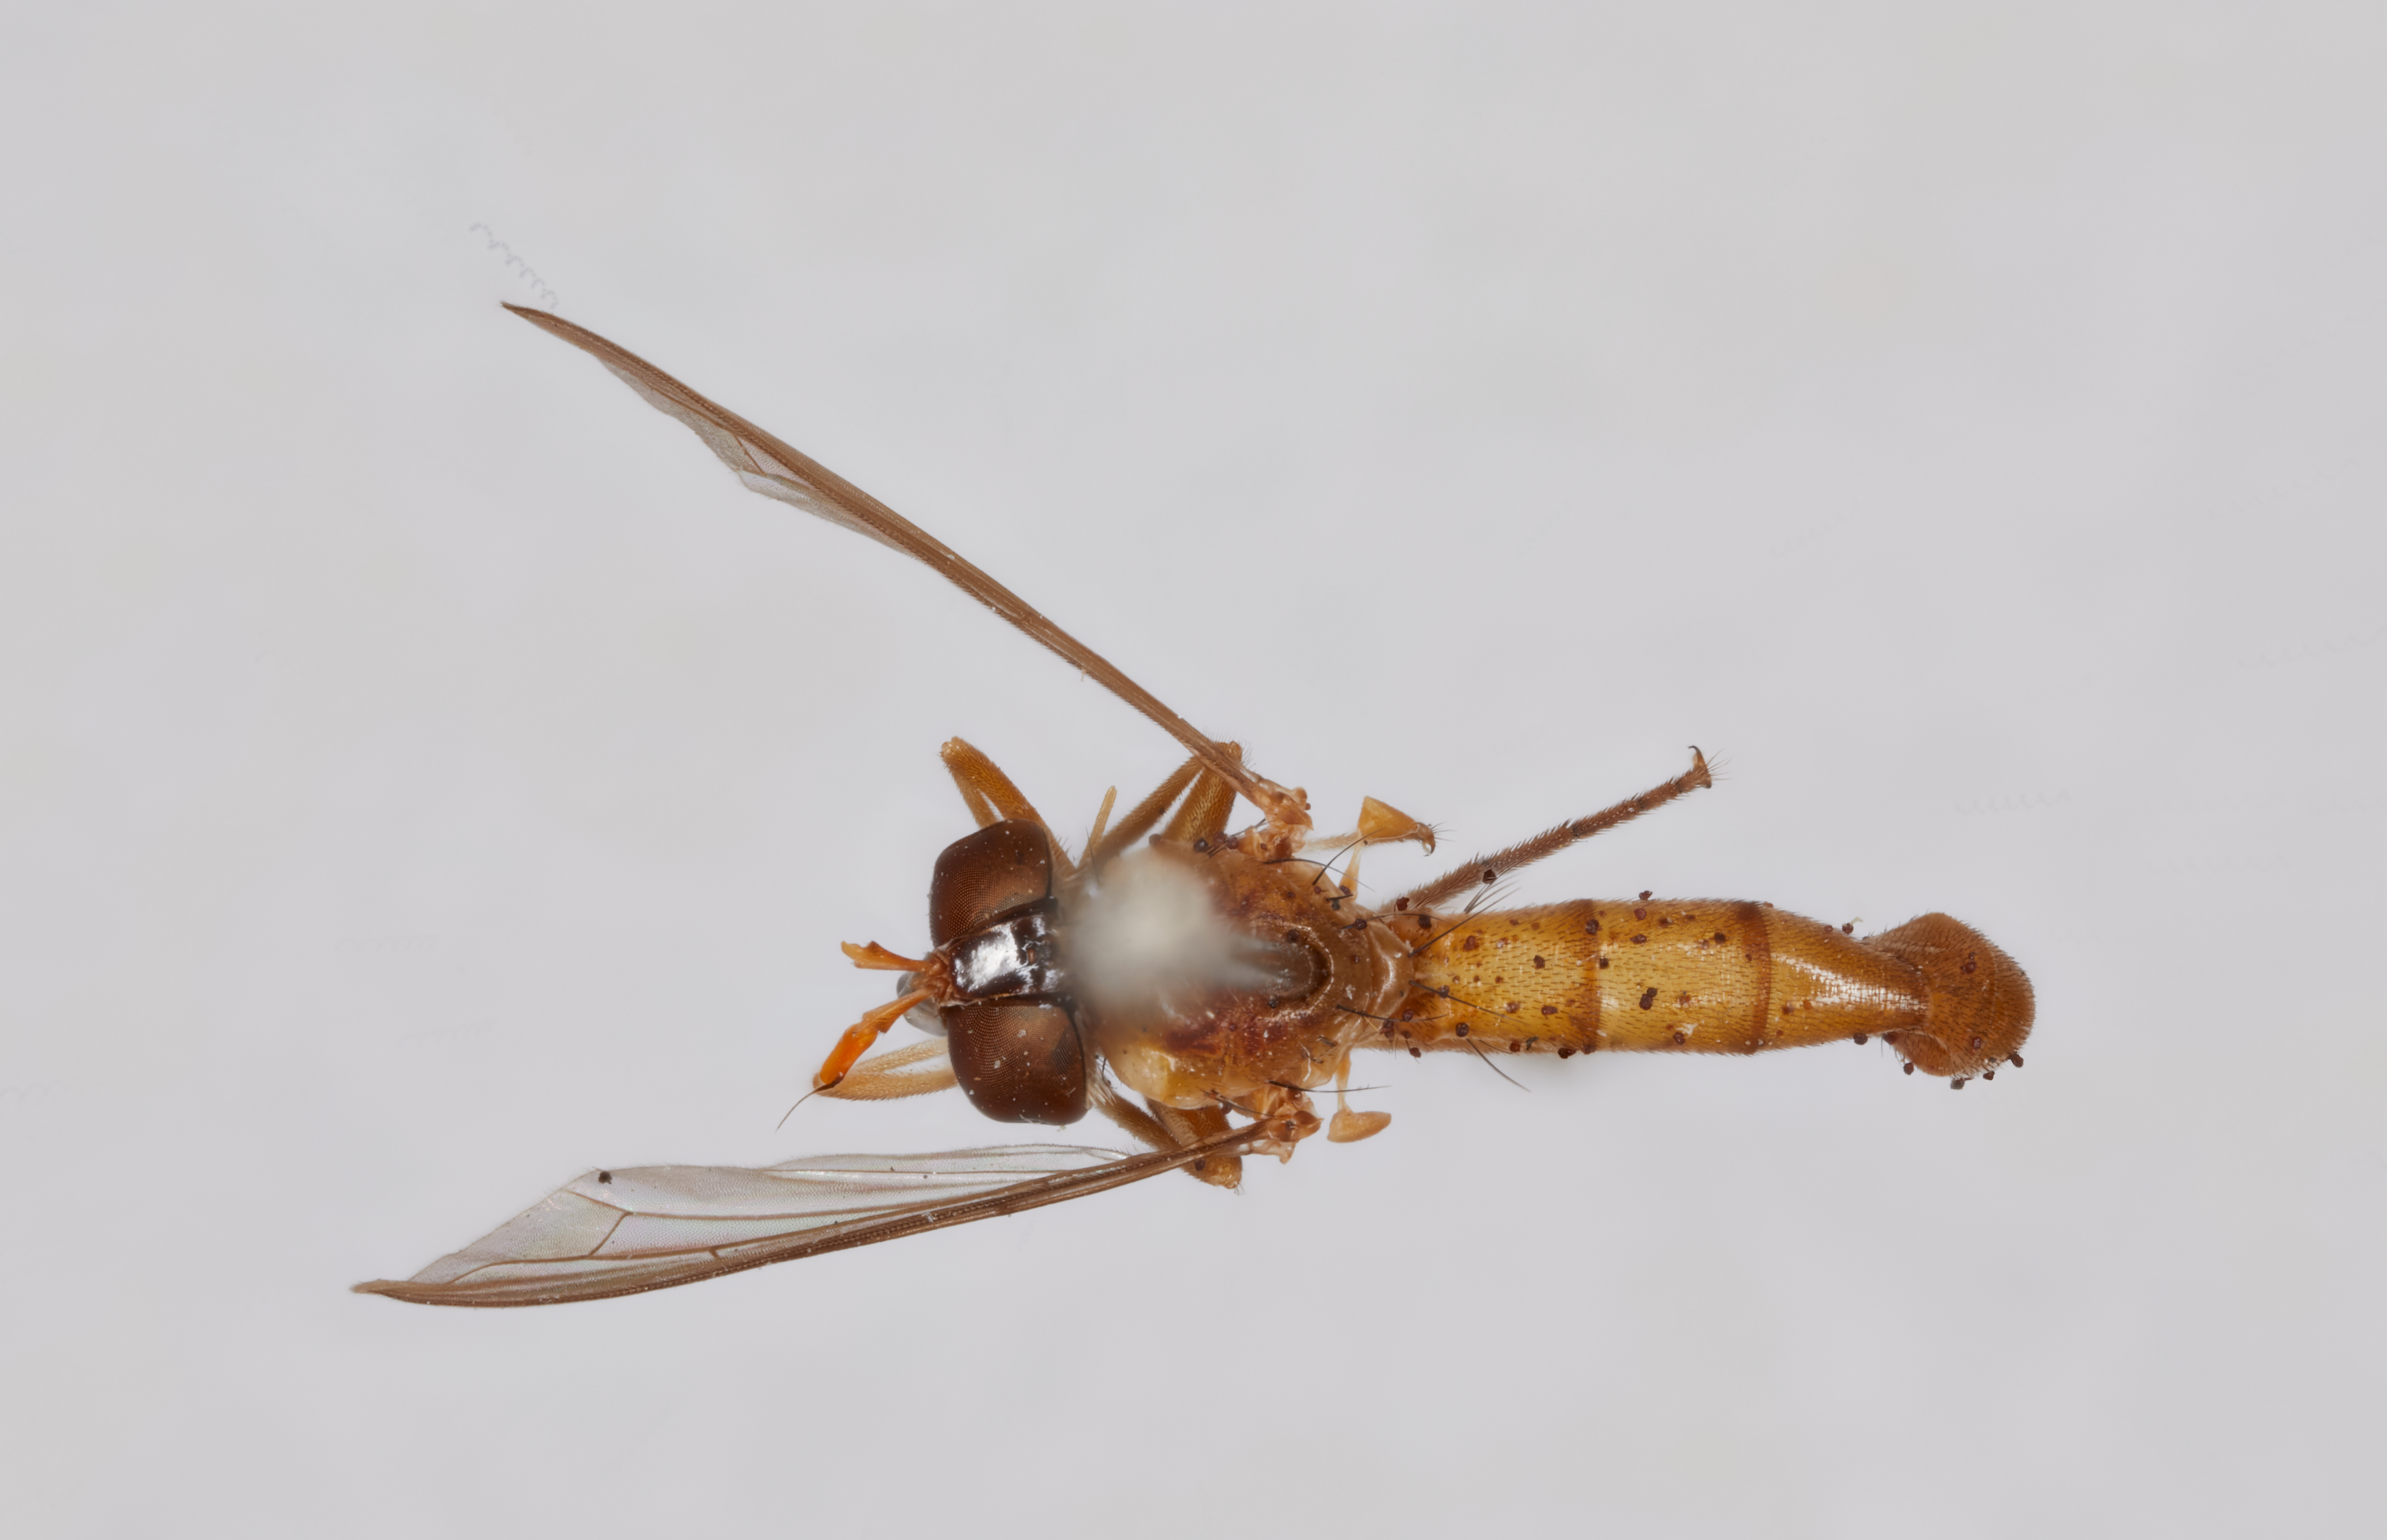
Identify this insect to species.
Stylogaster frontalis
